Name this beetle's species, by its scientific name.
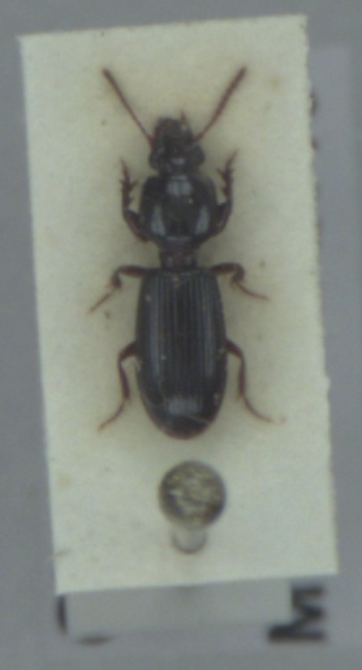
Clivina fossor
